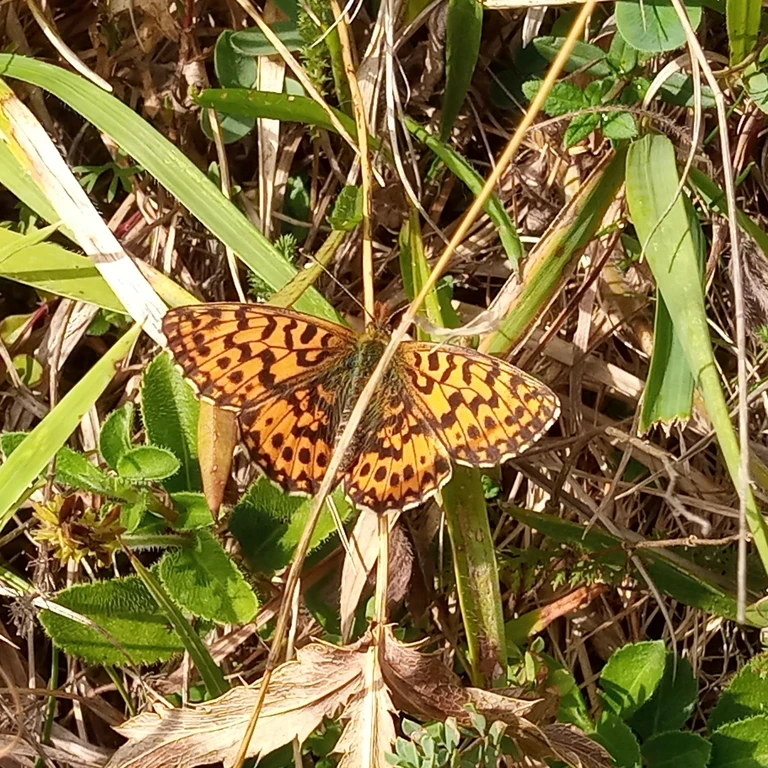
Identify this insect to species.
Boloria dia
